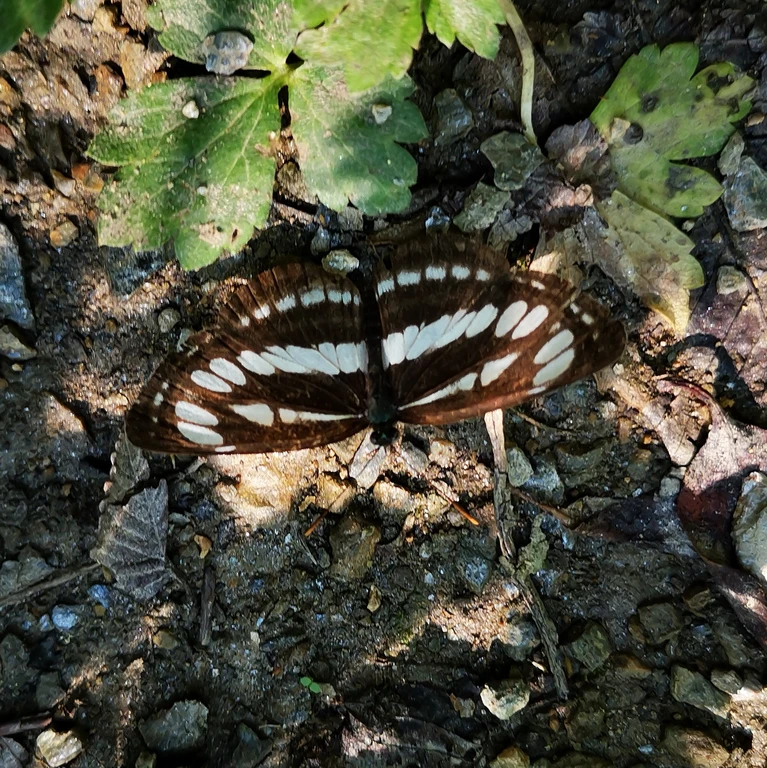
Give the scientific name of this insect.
Neptis sappho
